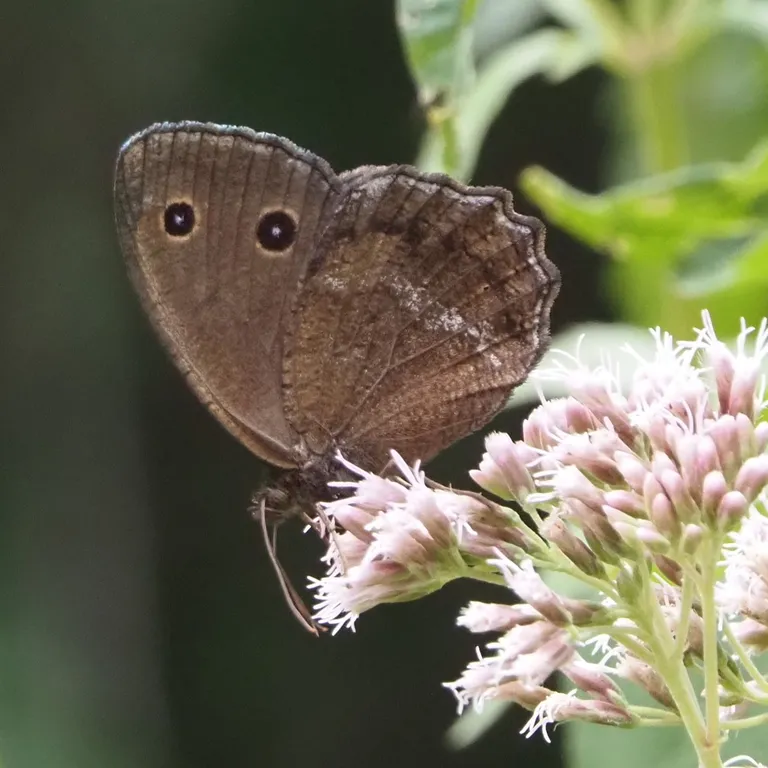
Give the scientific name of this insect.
Minois dryas
